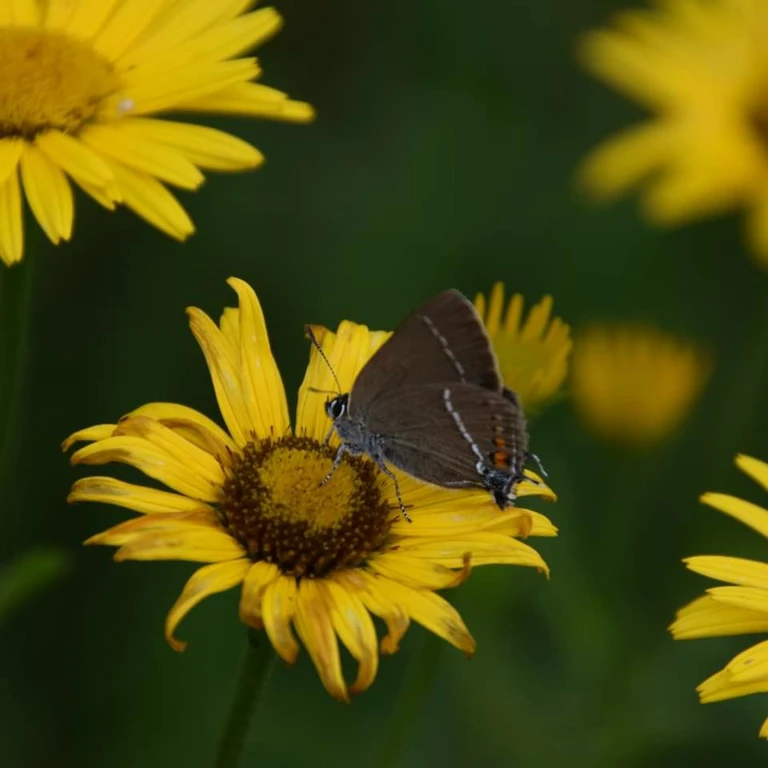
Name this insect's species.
Satyrium spini (also Tuttiola spini)
